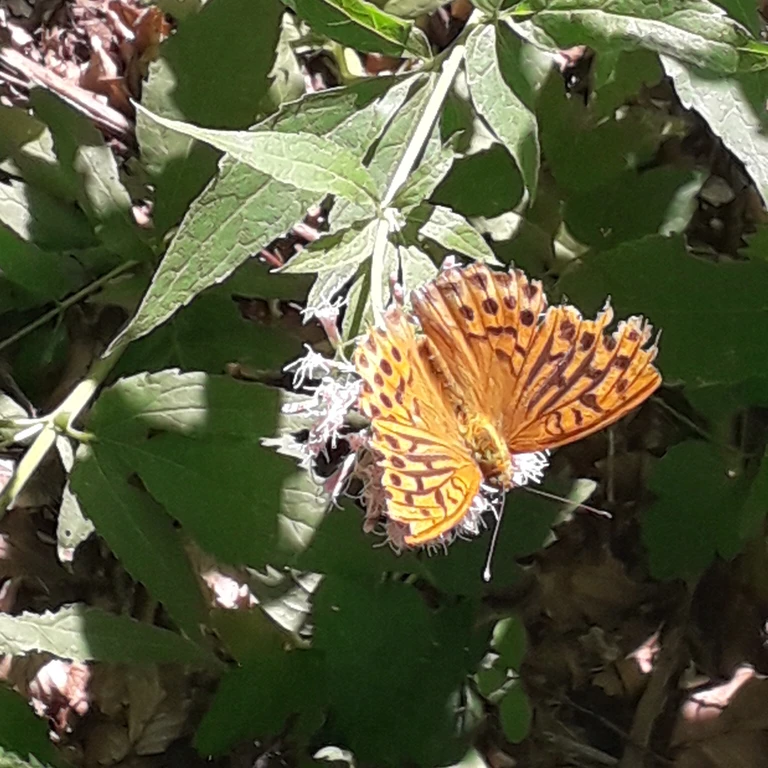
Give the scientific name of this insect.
Argynnis paphia
